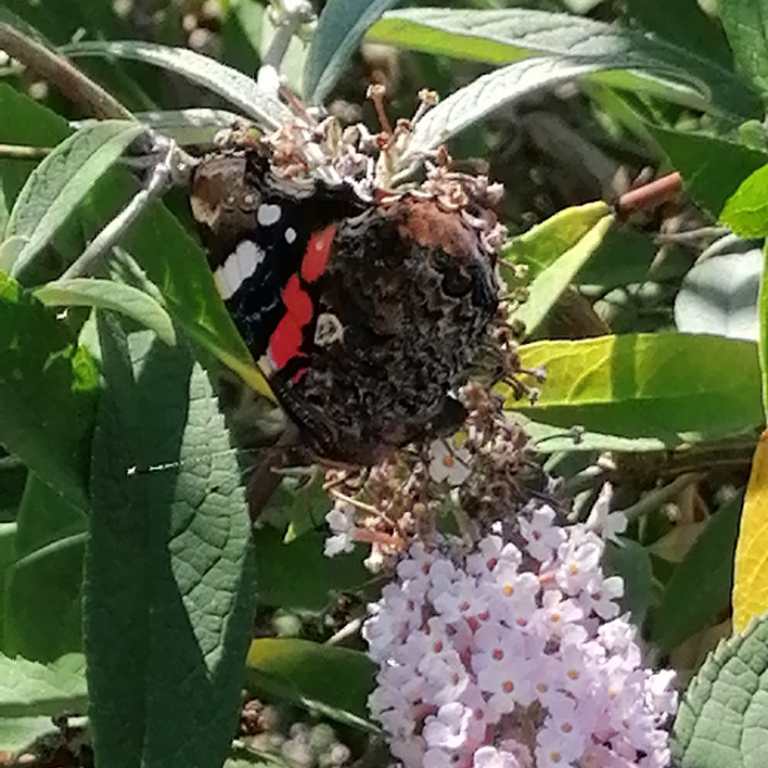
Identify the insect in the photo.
Vanessa atalanta
